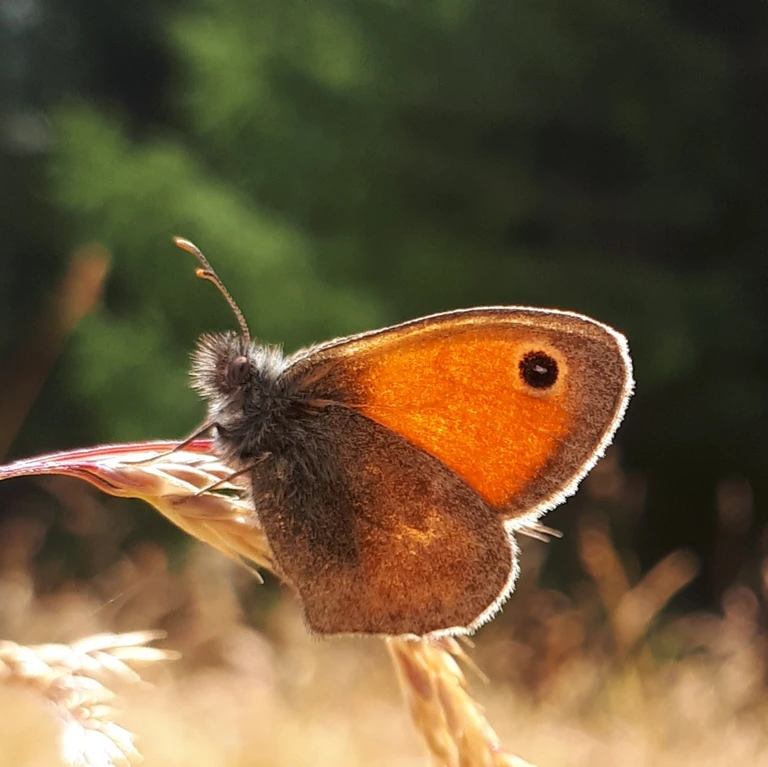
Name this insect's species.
Coenonympha pamphilus
